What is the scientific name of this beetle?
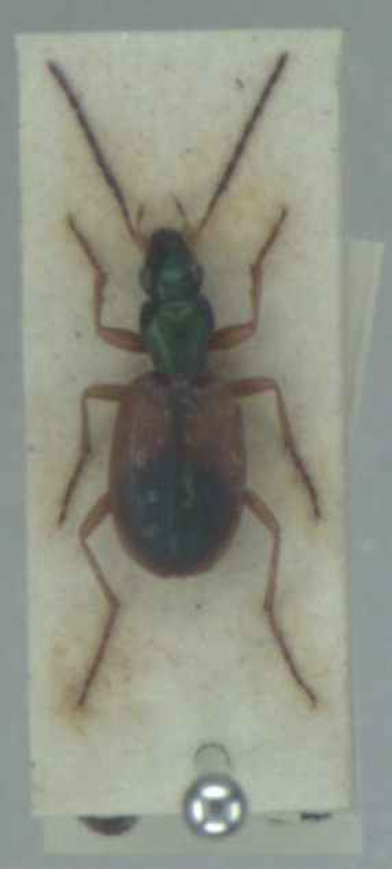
Anchomenus dorsalis
